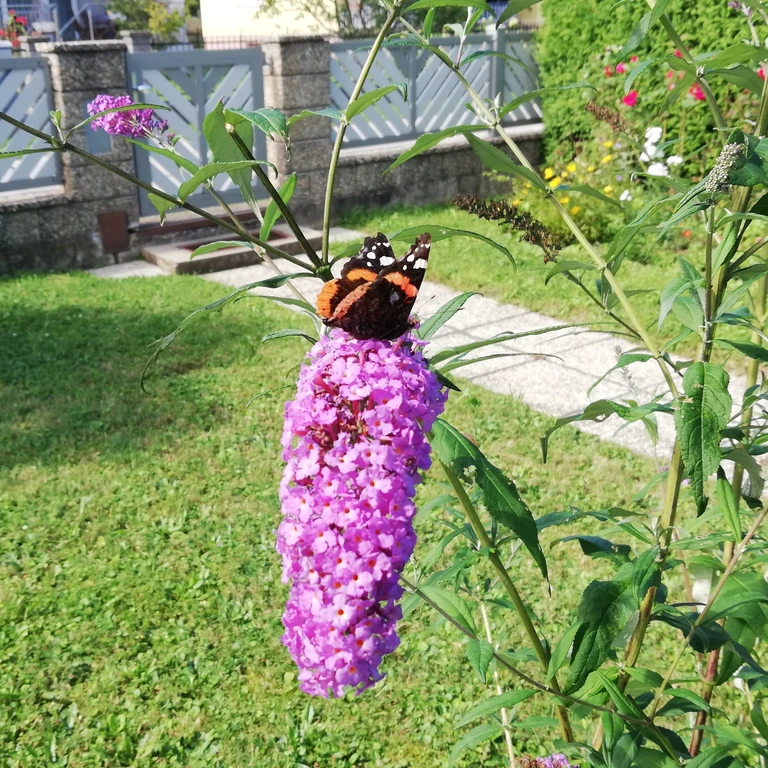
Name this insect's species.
Vanessa atalanta
